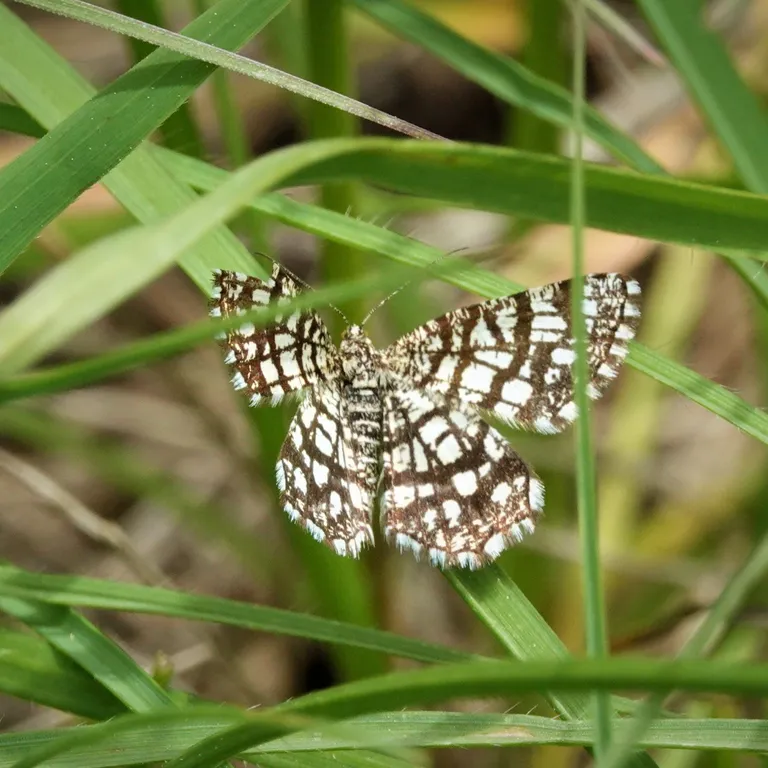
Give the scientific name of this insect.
Chiasmia clathrata
